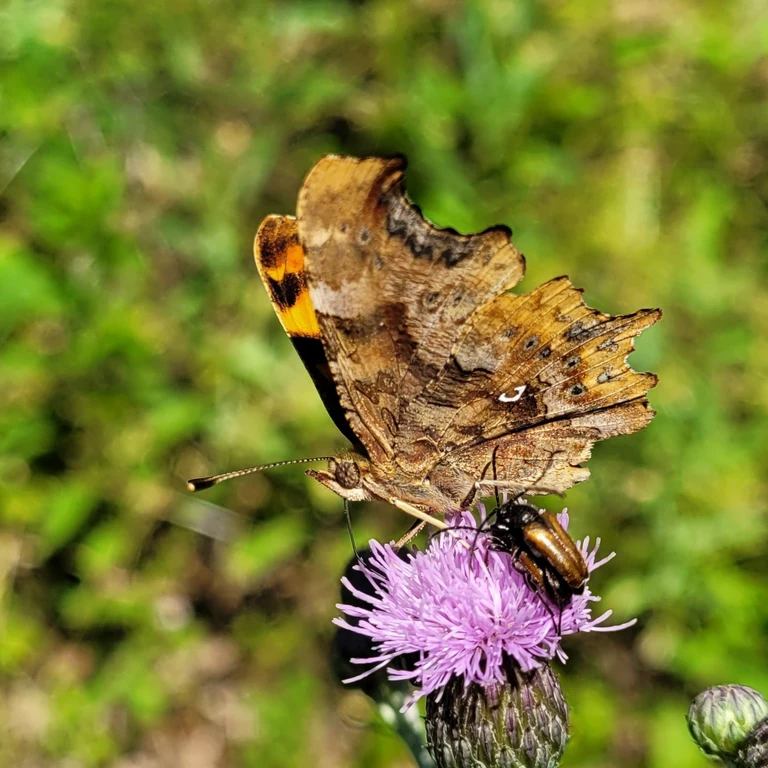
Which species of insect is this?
Polygonia c-album
